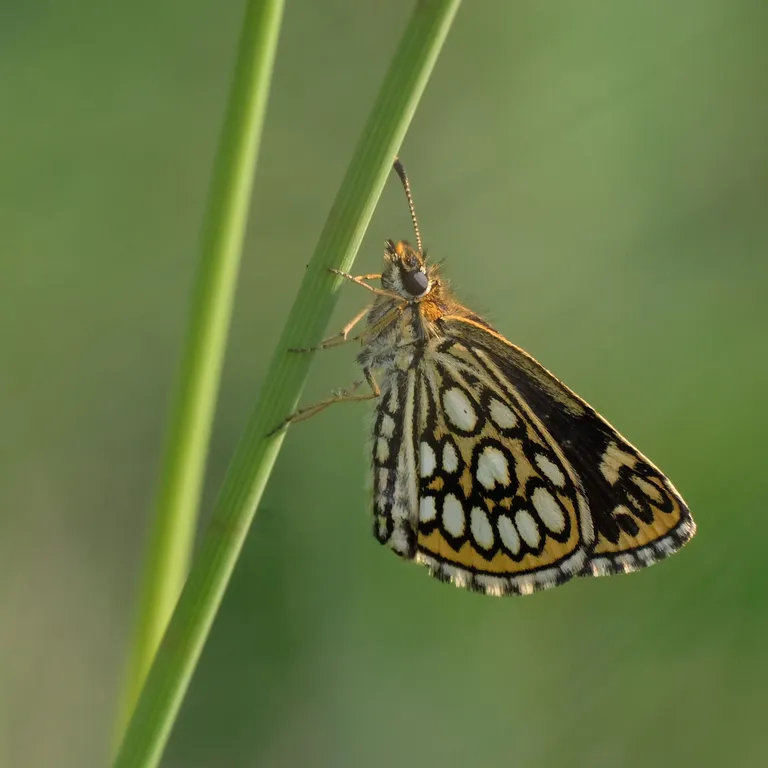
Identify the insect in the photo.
Heteropterus morpheus
